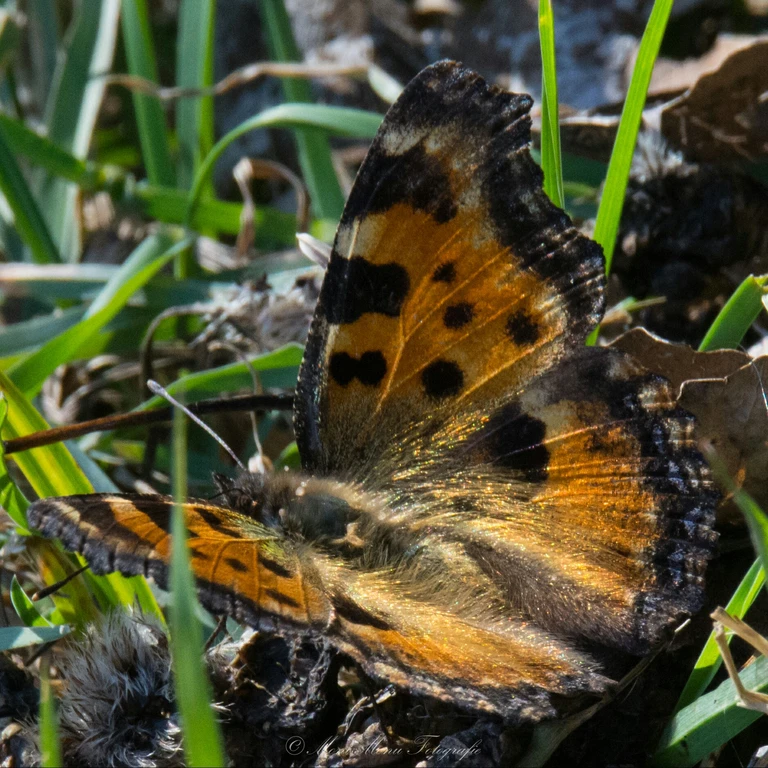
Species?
Nymphalis polychloros
